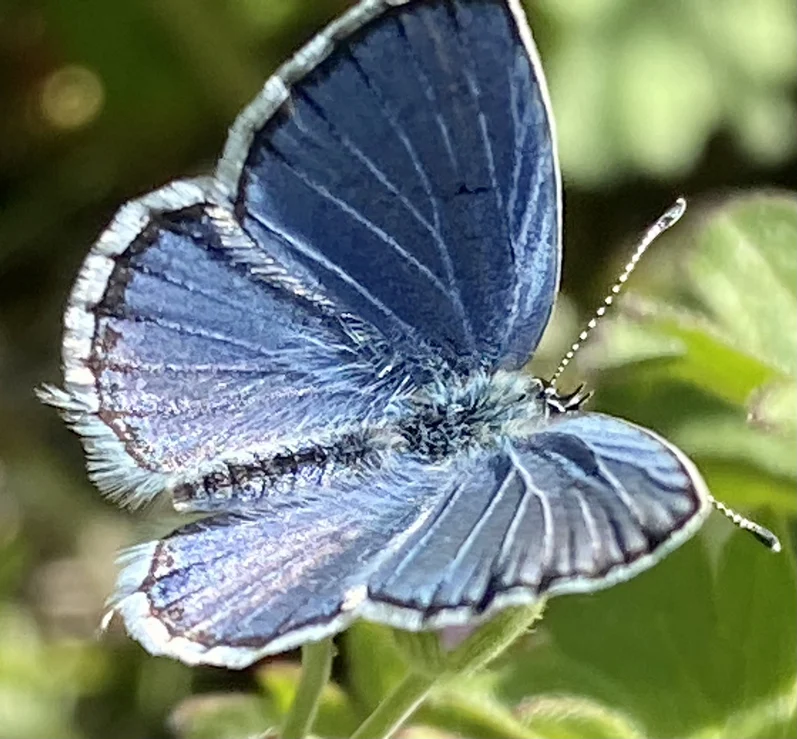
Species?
Cupido argiades (also Elkalyce argiades)
